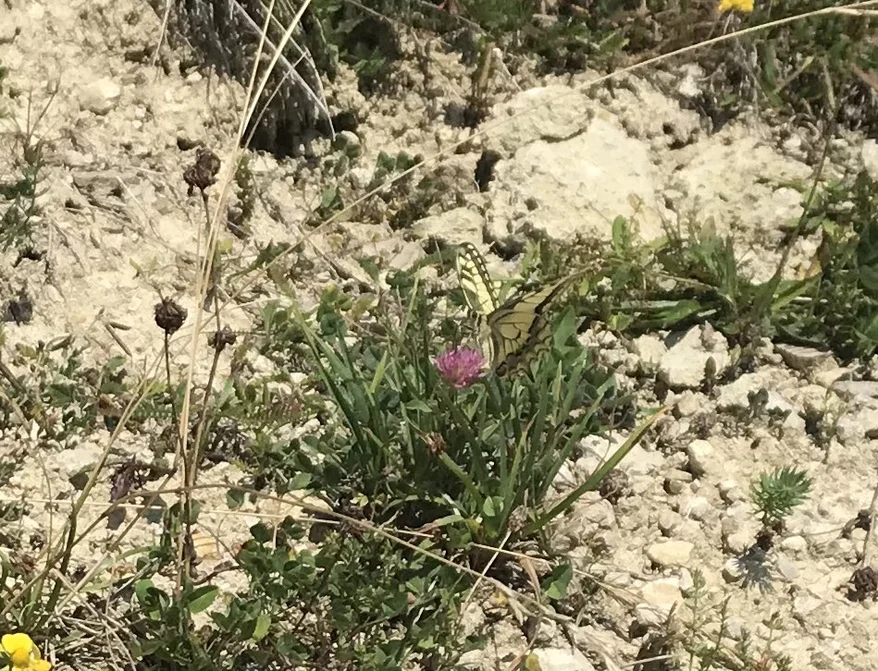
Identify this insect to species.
Papilio machaon
